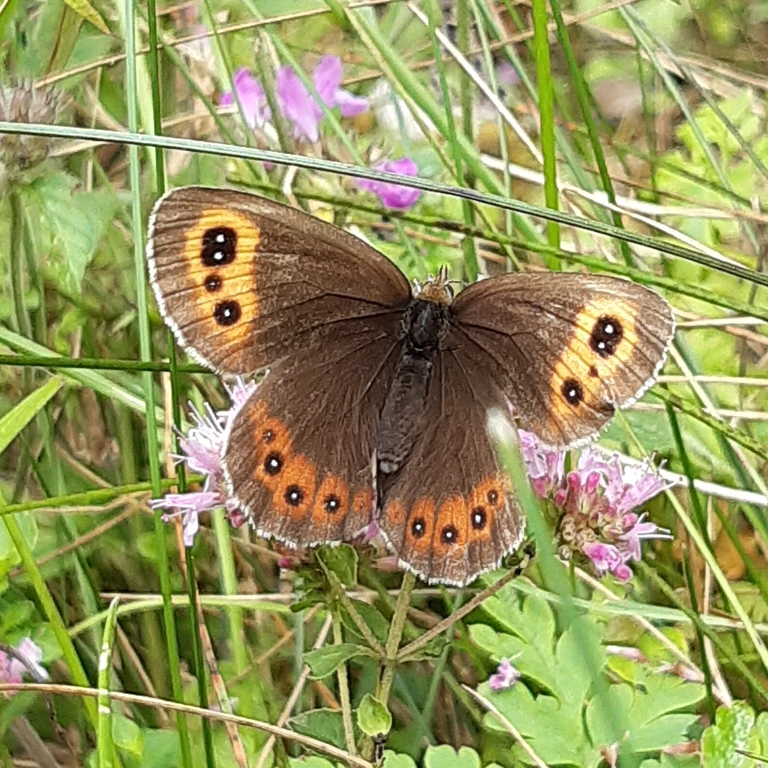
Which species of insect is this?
Erebia aethiops
